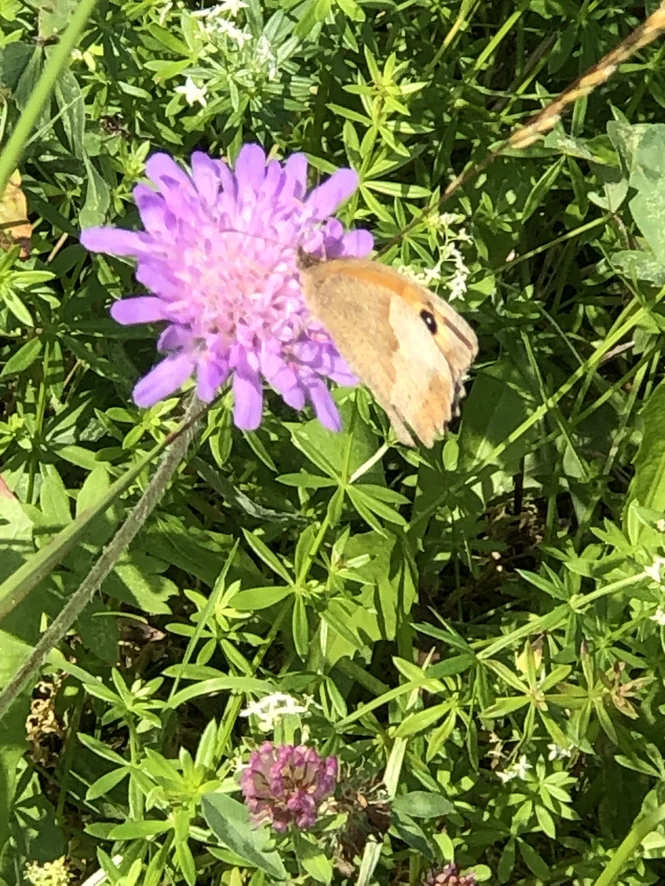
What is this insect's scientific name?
Maniola jurtina
